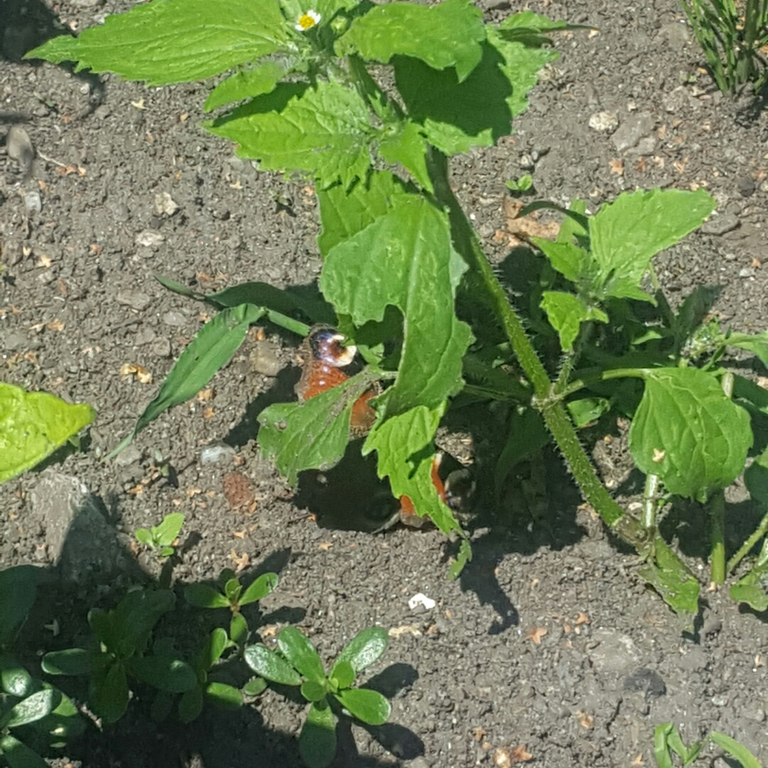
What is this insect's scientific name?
Aglais io
